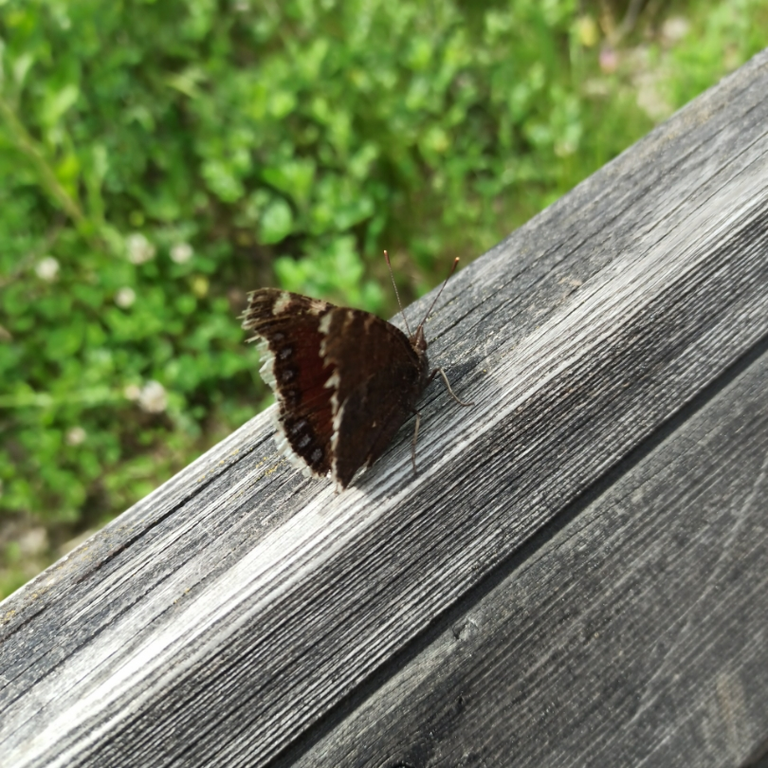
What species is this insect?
Nymphalis antiopa
